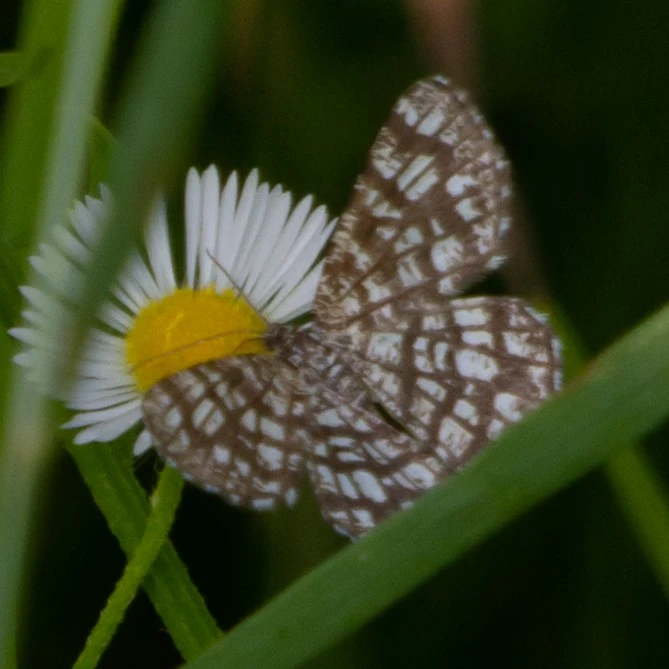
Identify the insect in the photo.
Chiasmia clathrata
